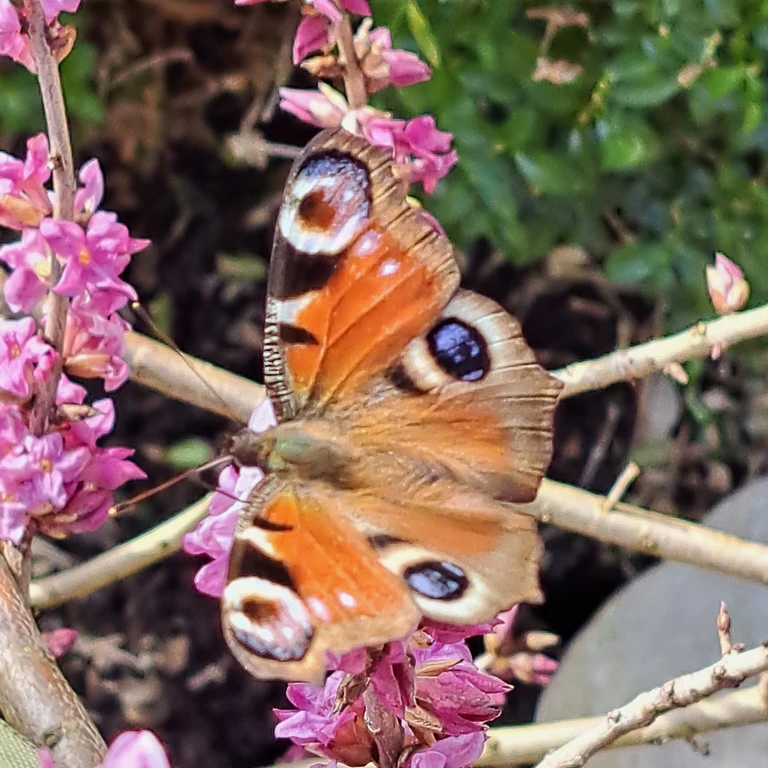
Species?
Aglais io
